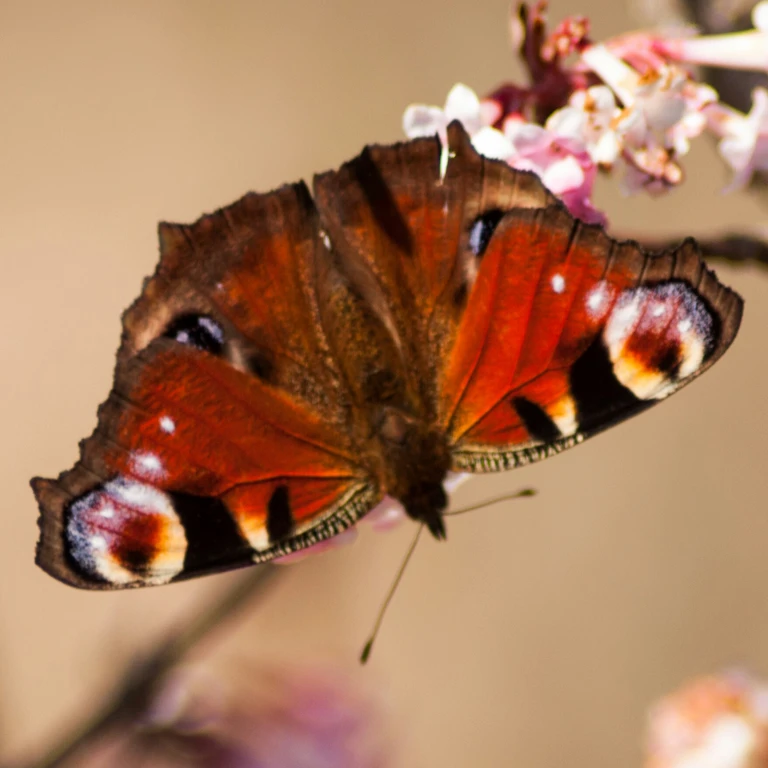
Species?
Aglais io
